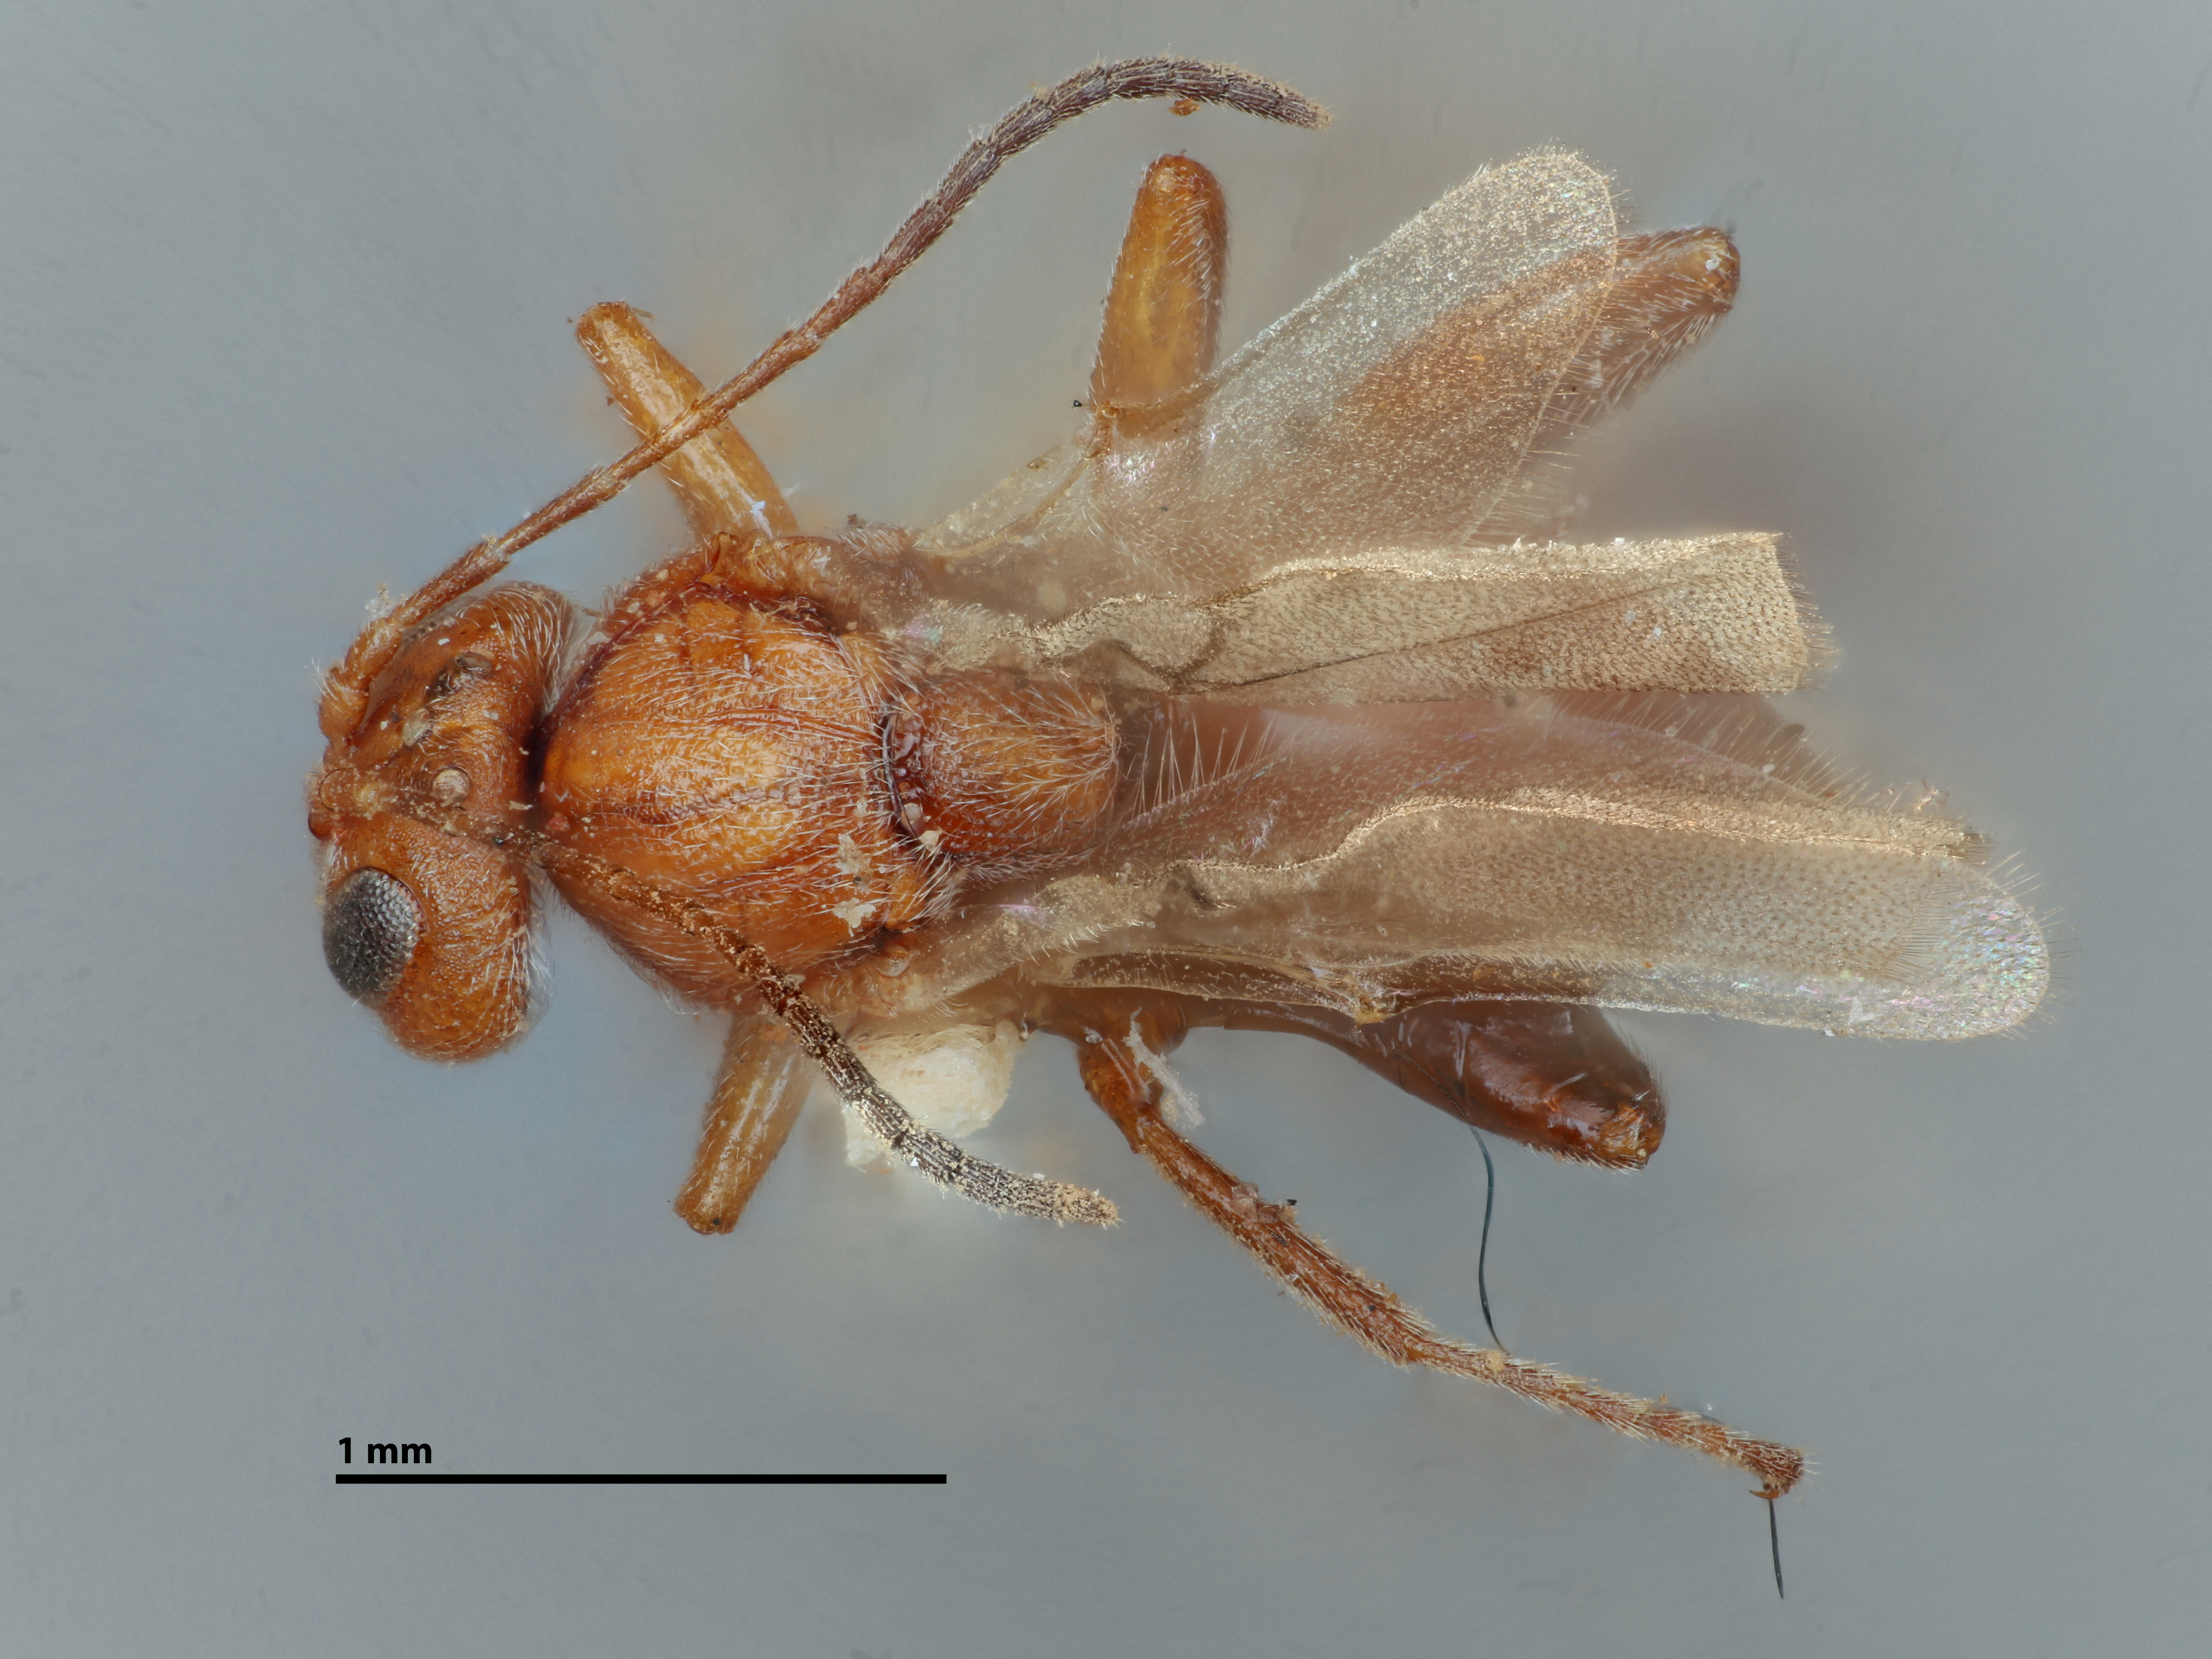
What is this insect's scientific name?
Cynips chrysolepidicola
